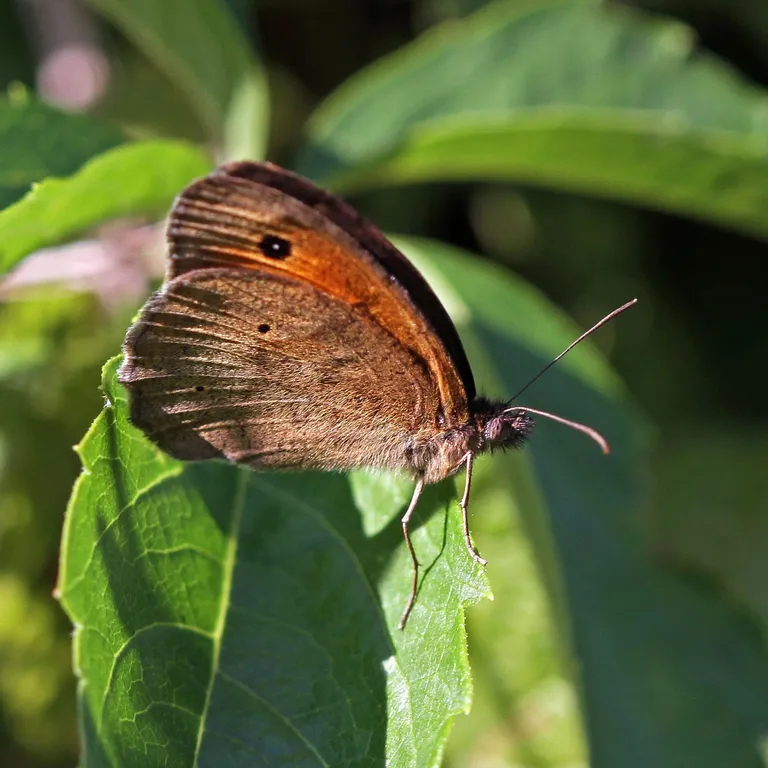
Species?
Maniola jurtina
